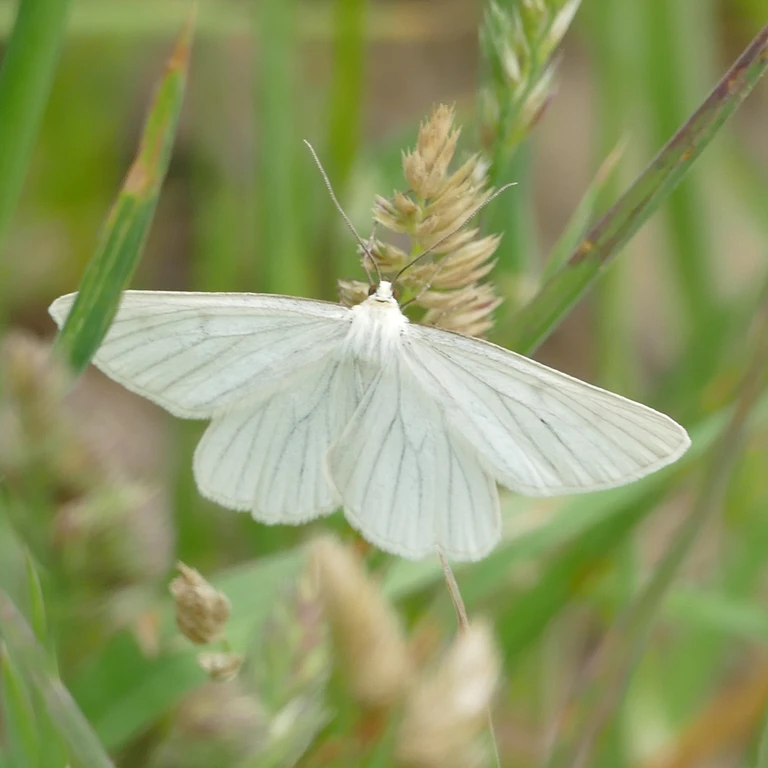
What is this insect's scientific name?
Siona lineata
